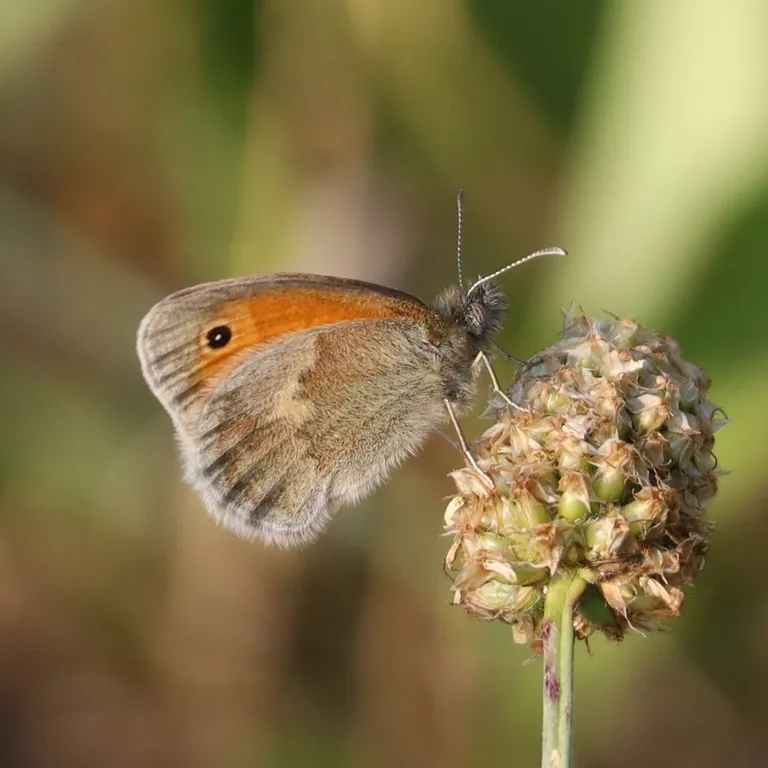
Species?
Coenonympha pamphilus
